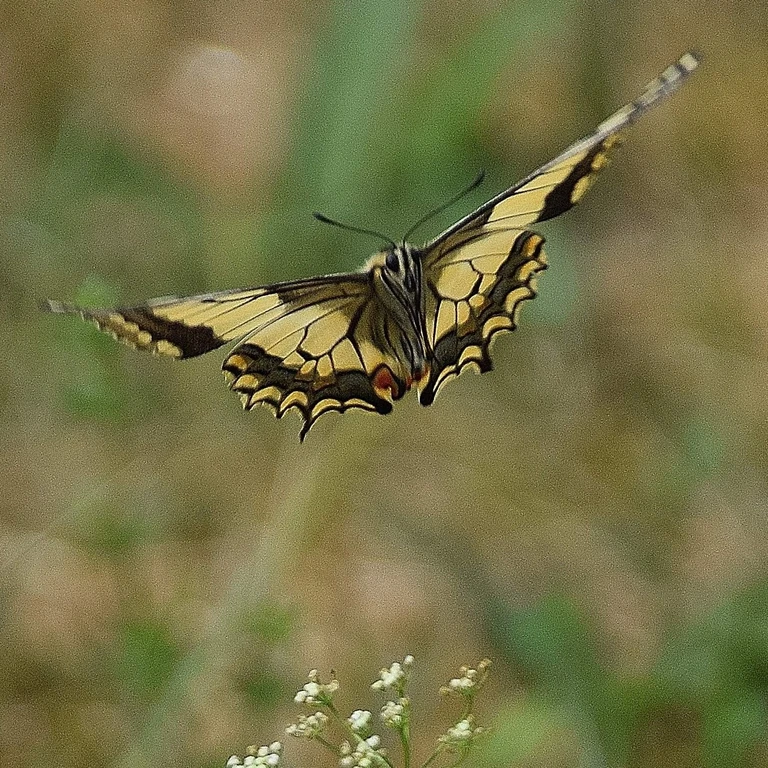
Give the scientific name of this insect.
Papilio machaon
